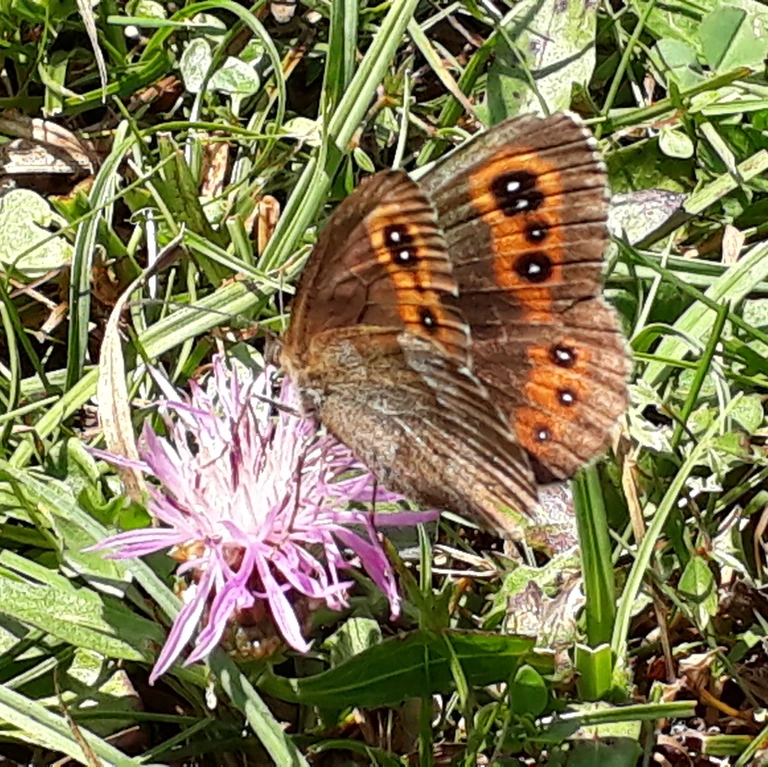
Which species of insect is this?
Erebia aethiops
